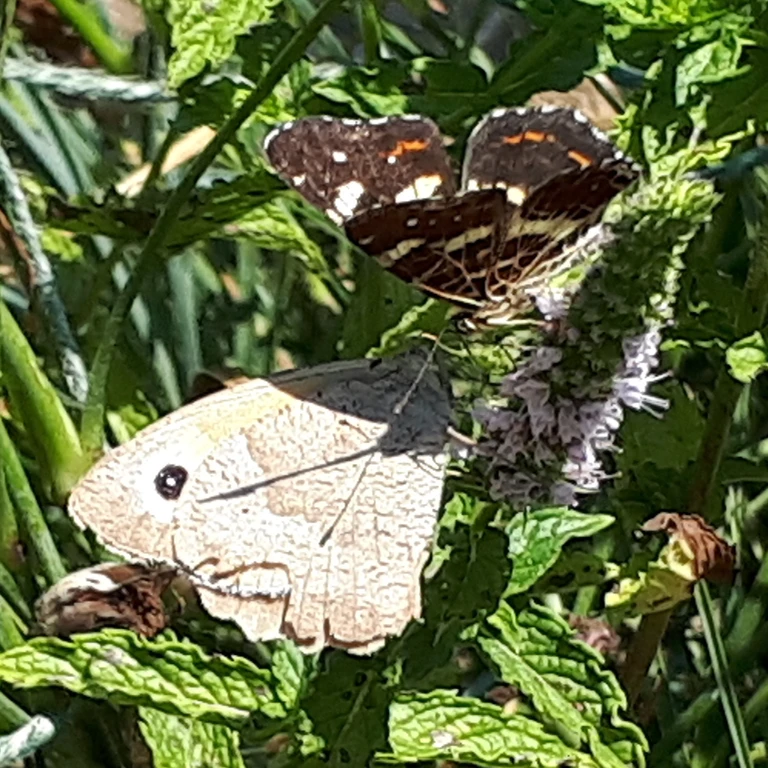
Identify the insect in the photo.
Araschnia levana
